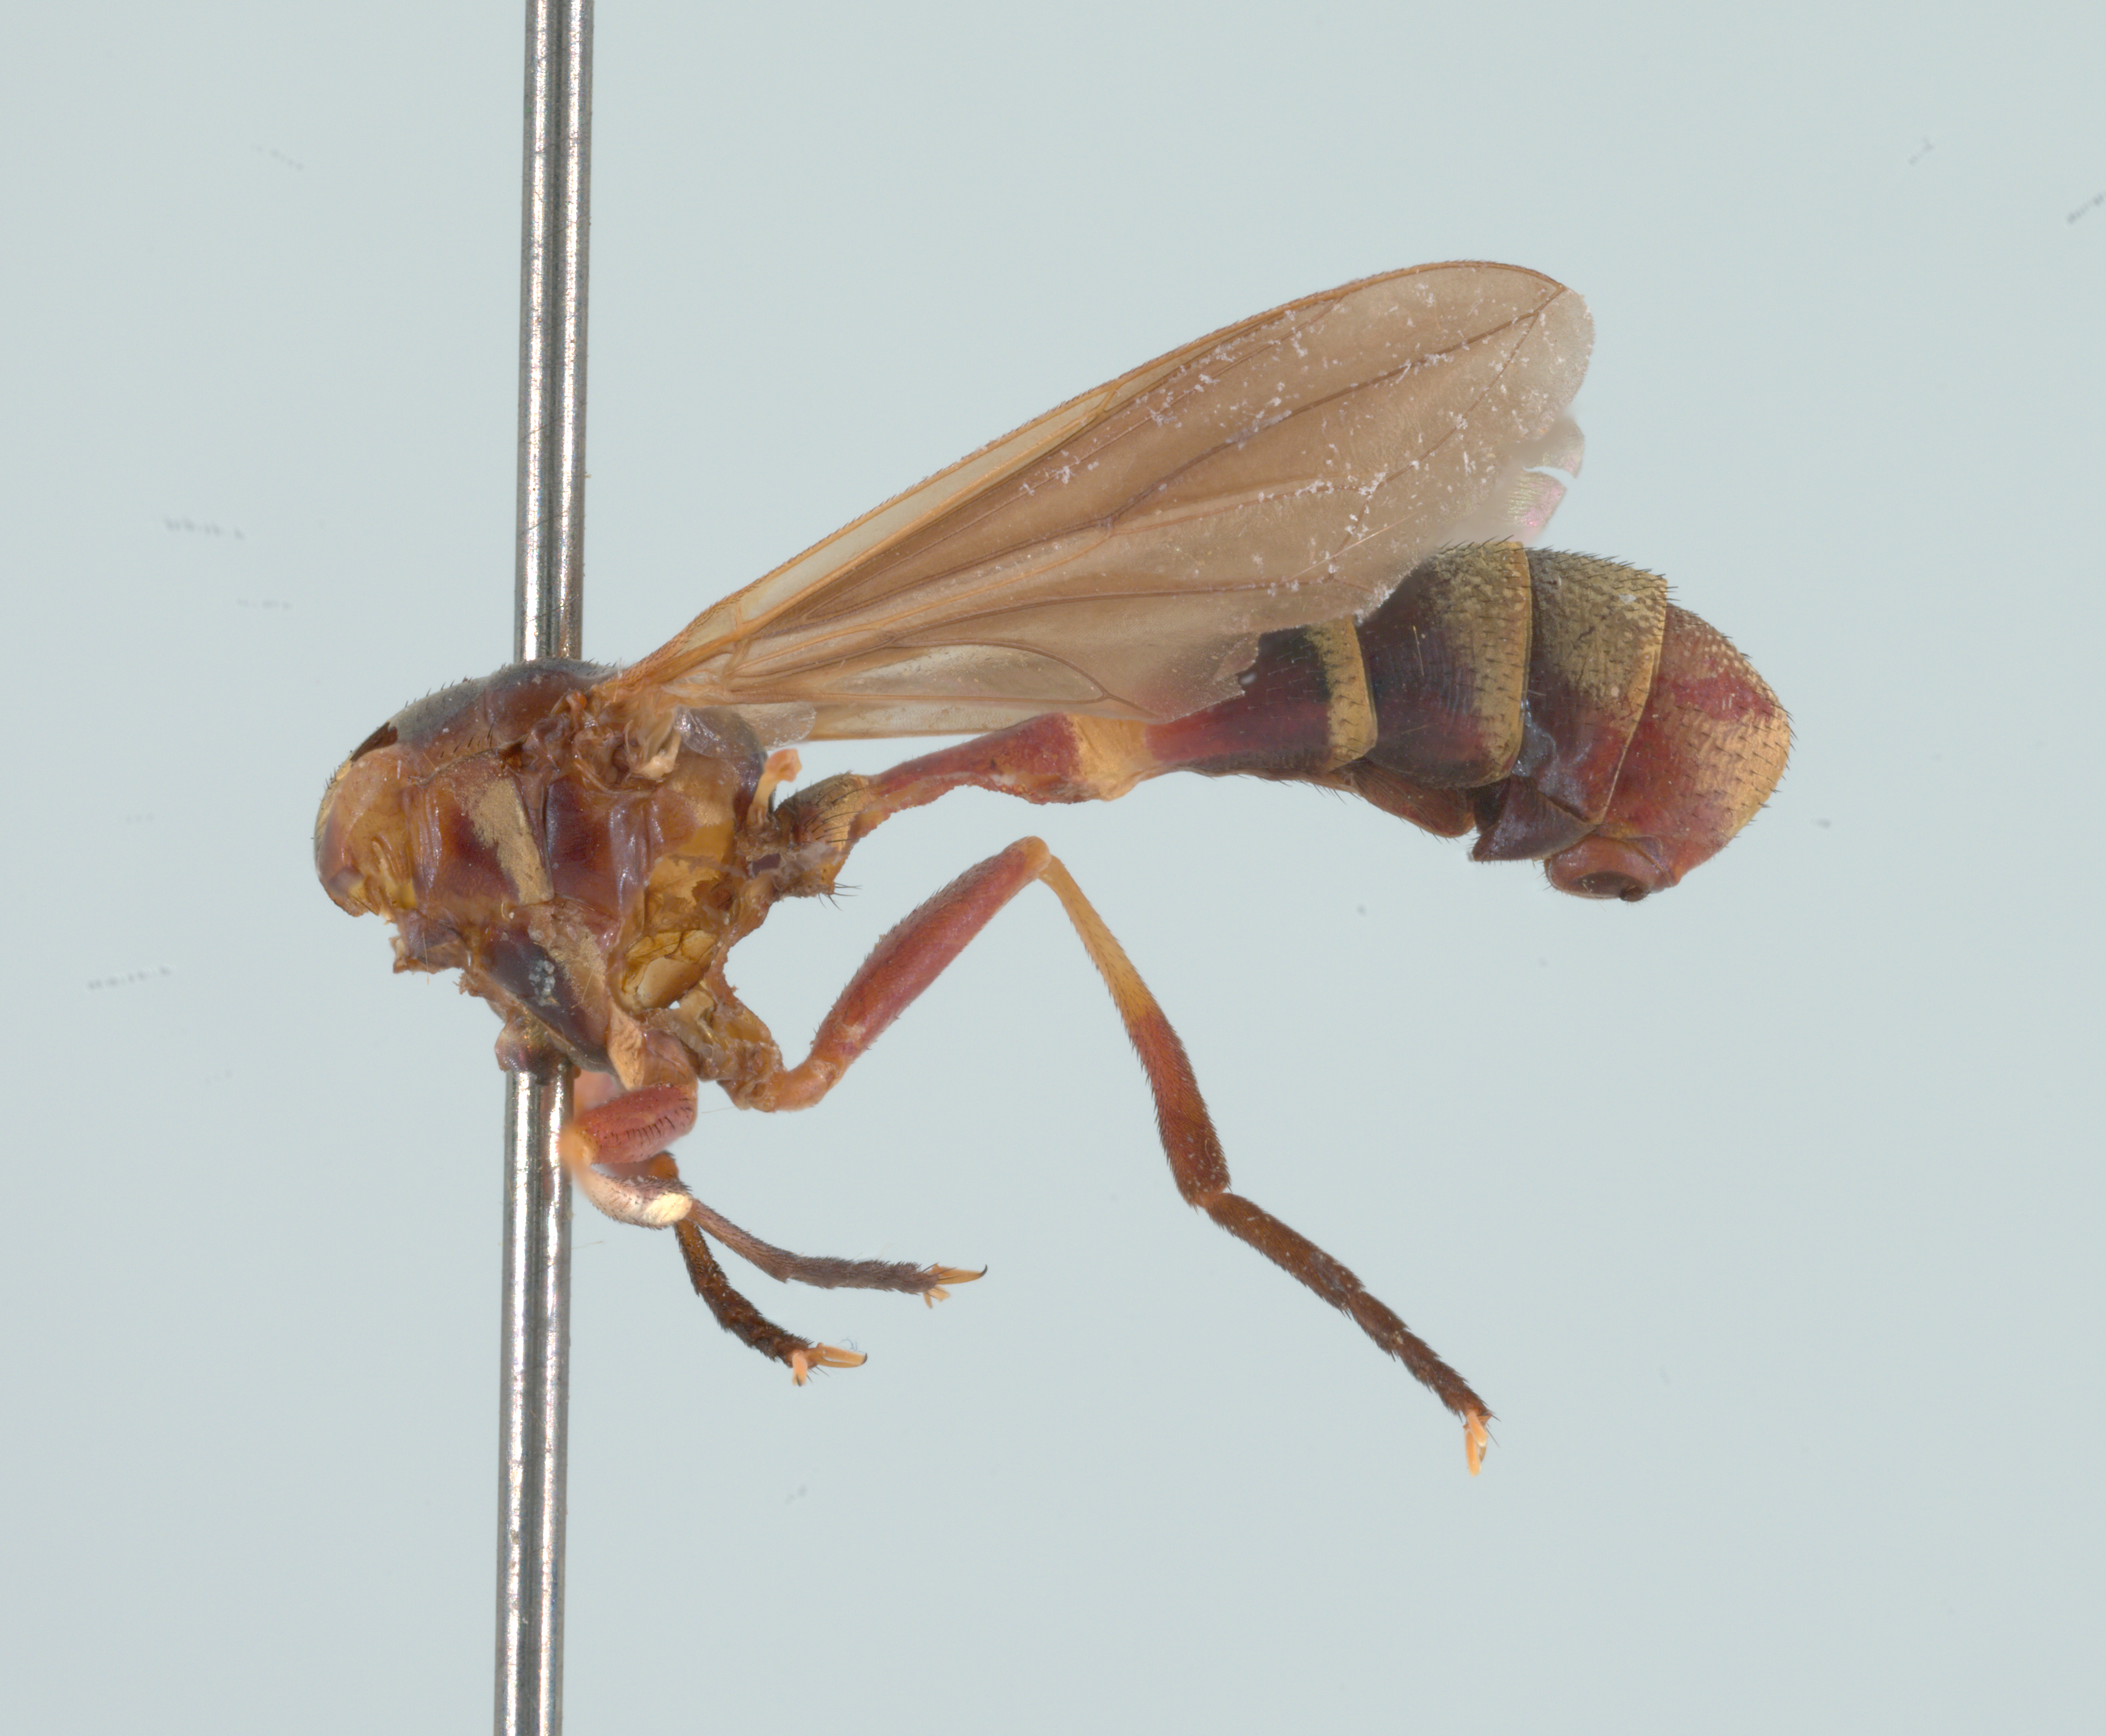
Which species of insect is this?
Physoconops brachyrhynchus
